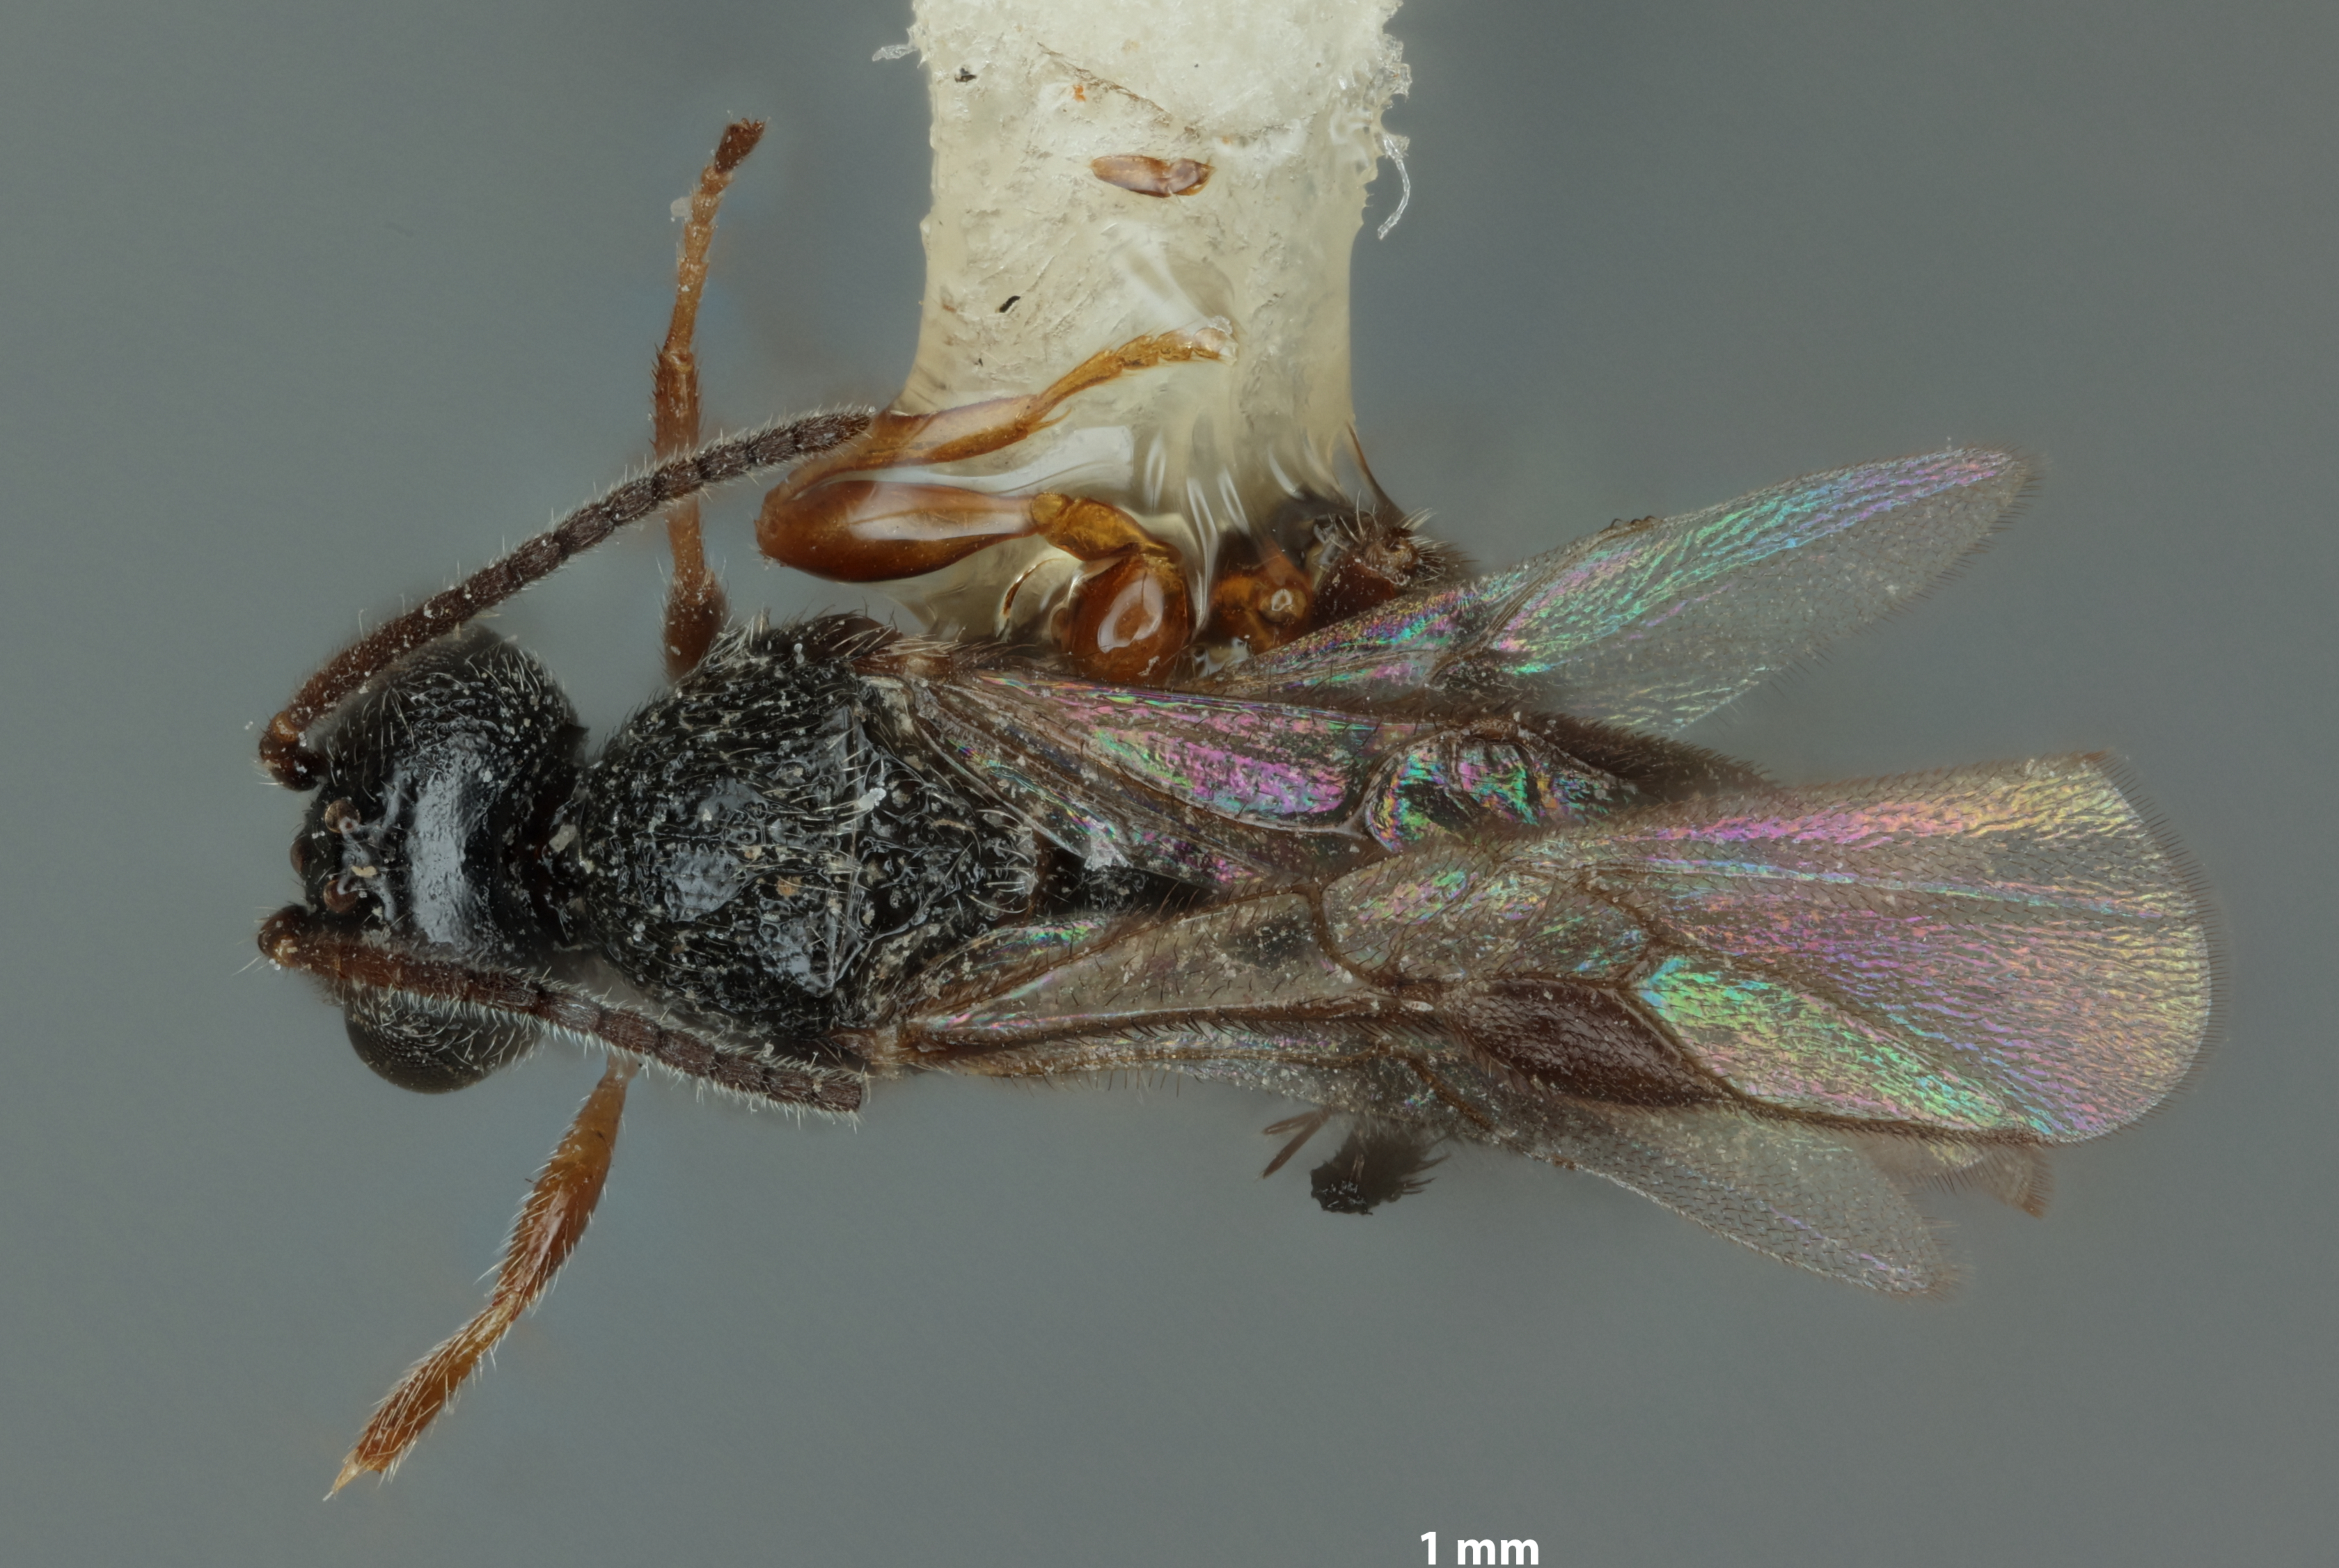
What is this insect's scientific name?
Urosigalphus trituberculatus
